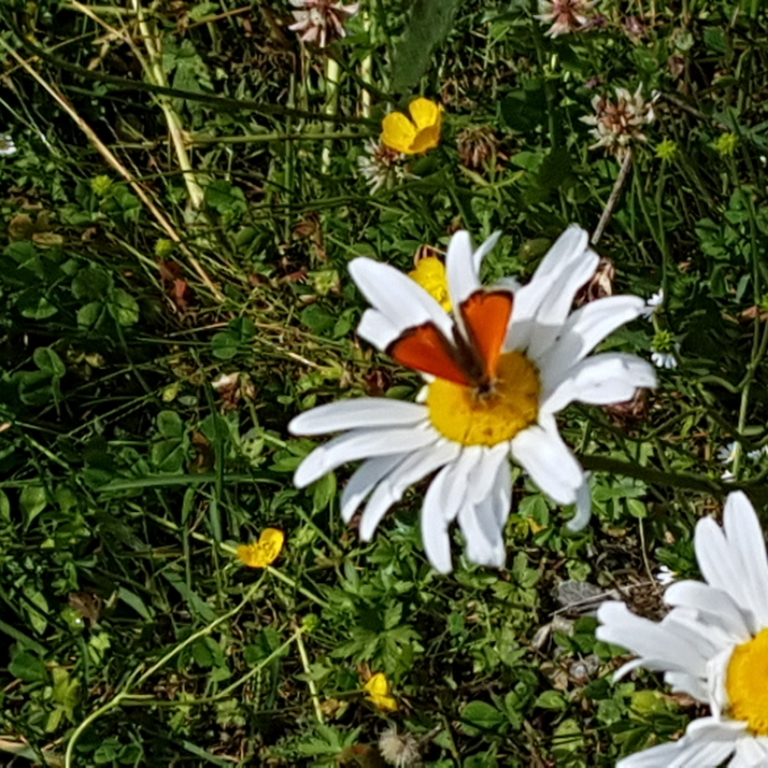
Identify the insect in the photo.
Lycaena virgaureae
